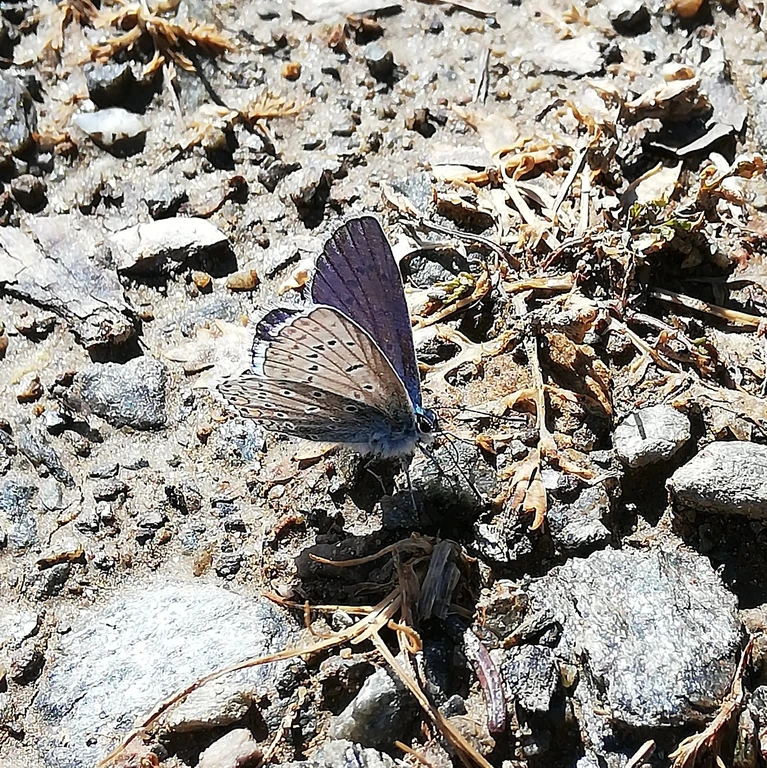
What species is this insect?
Polyommatus icarus
